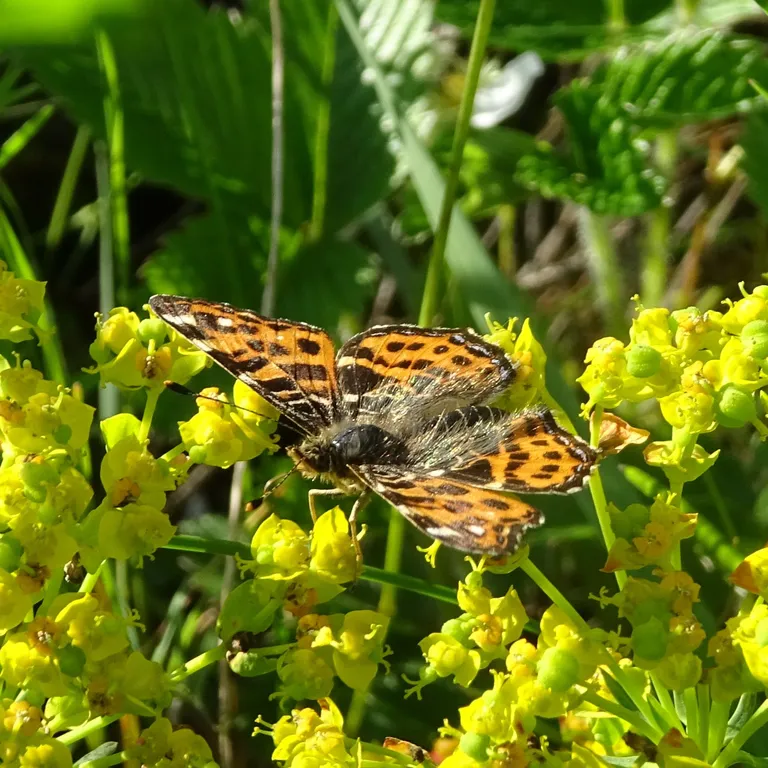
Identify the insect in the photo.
Araschnia levana
